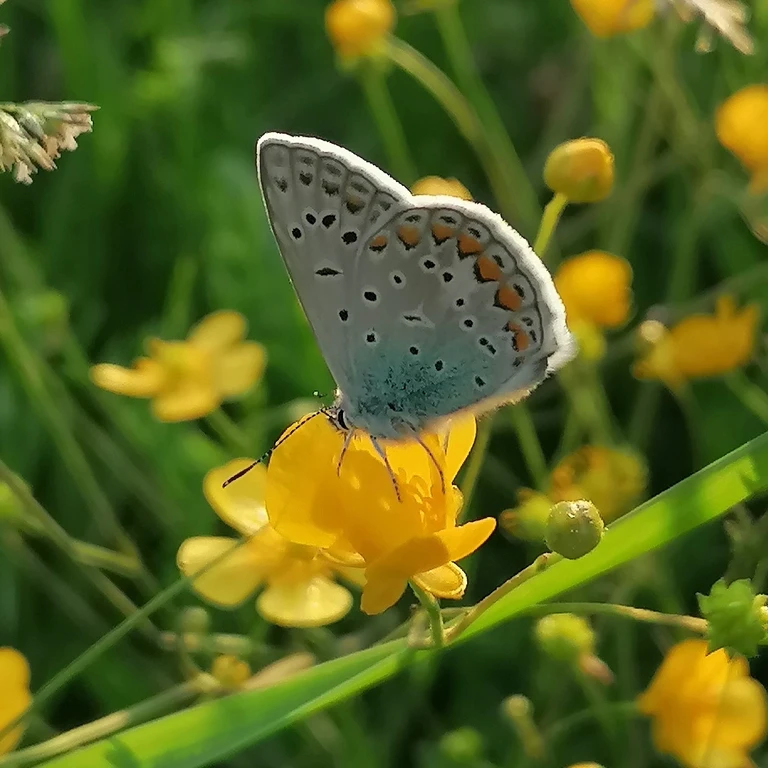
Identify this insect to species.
Polyommatus icarus
